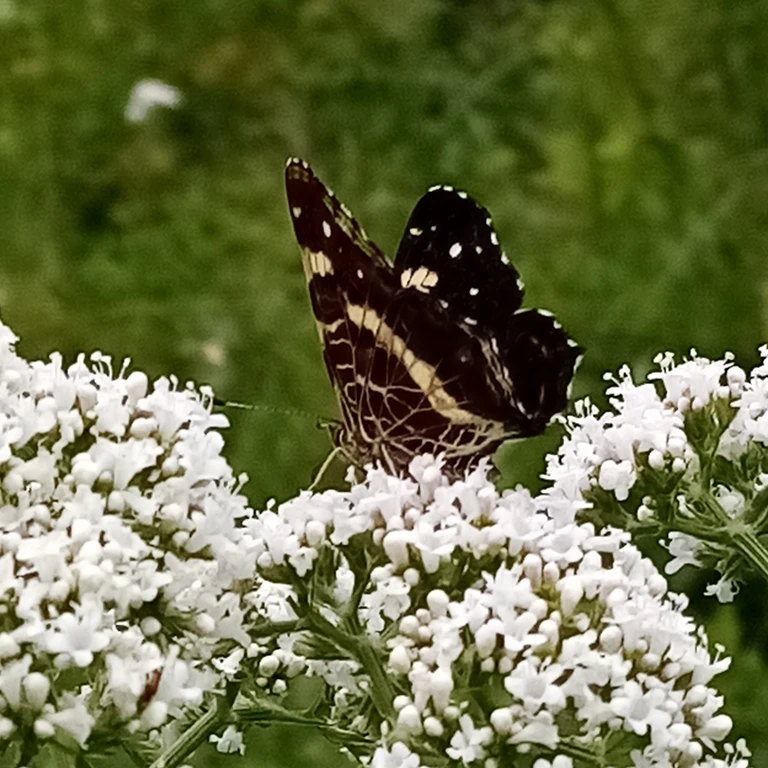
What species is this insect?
Araschnia levana
